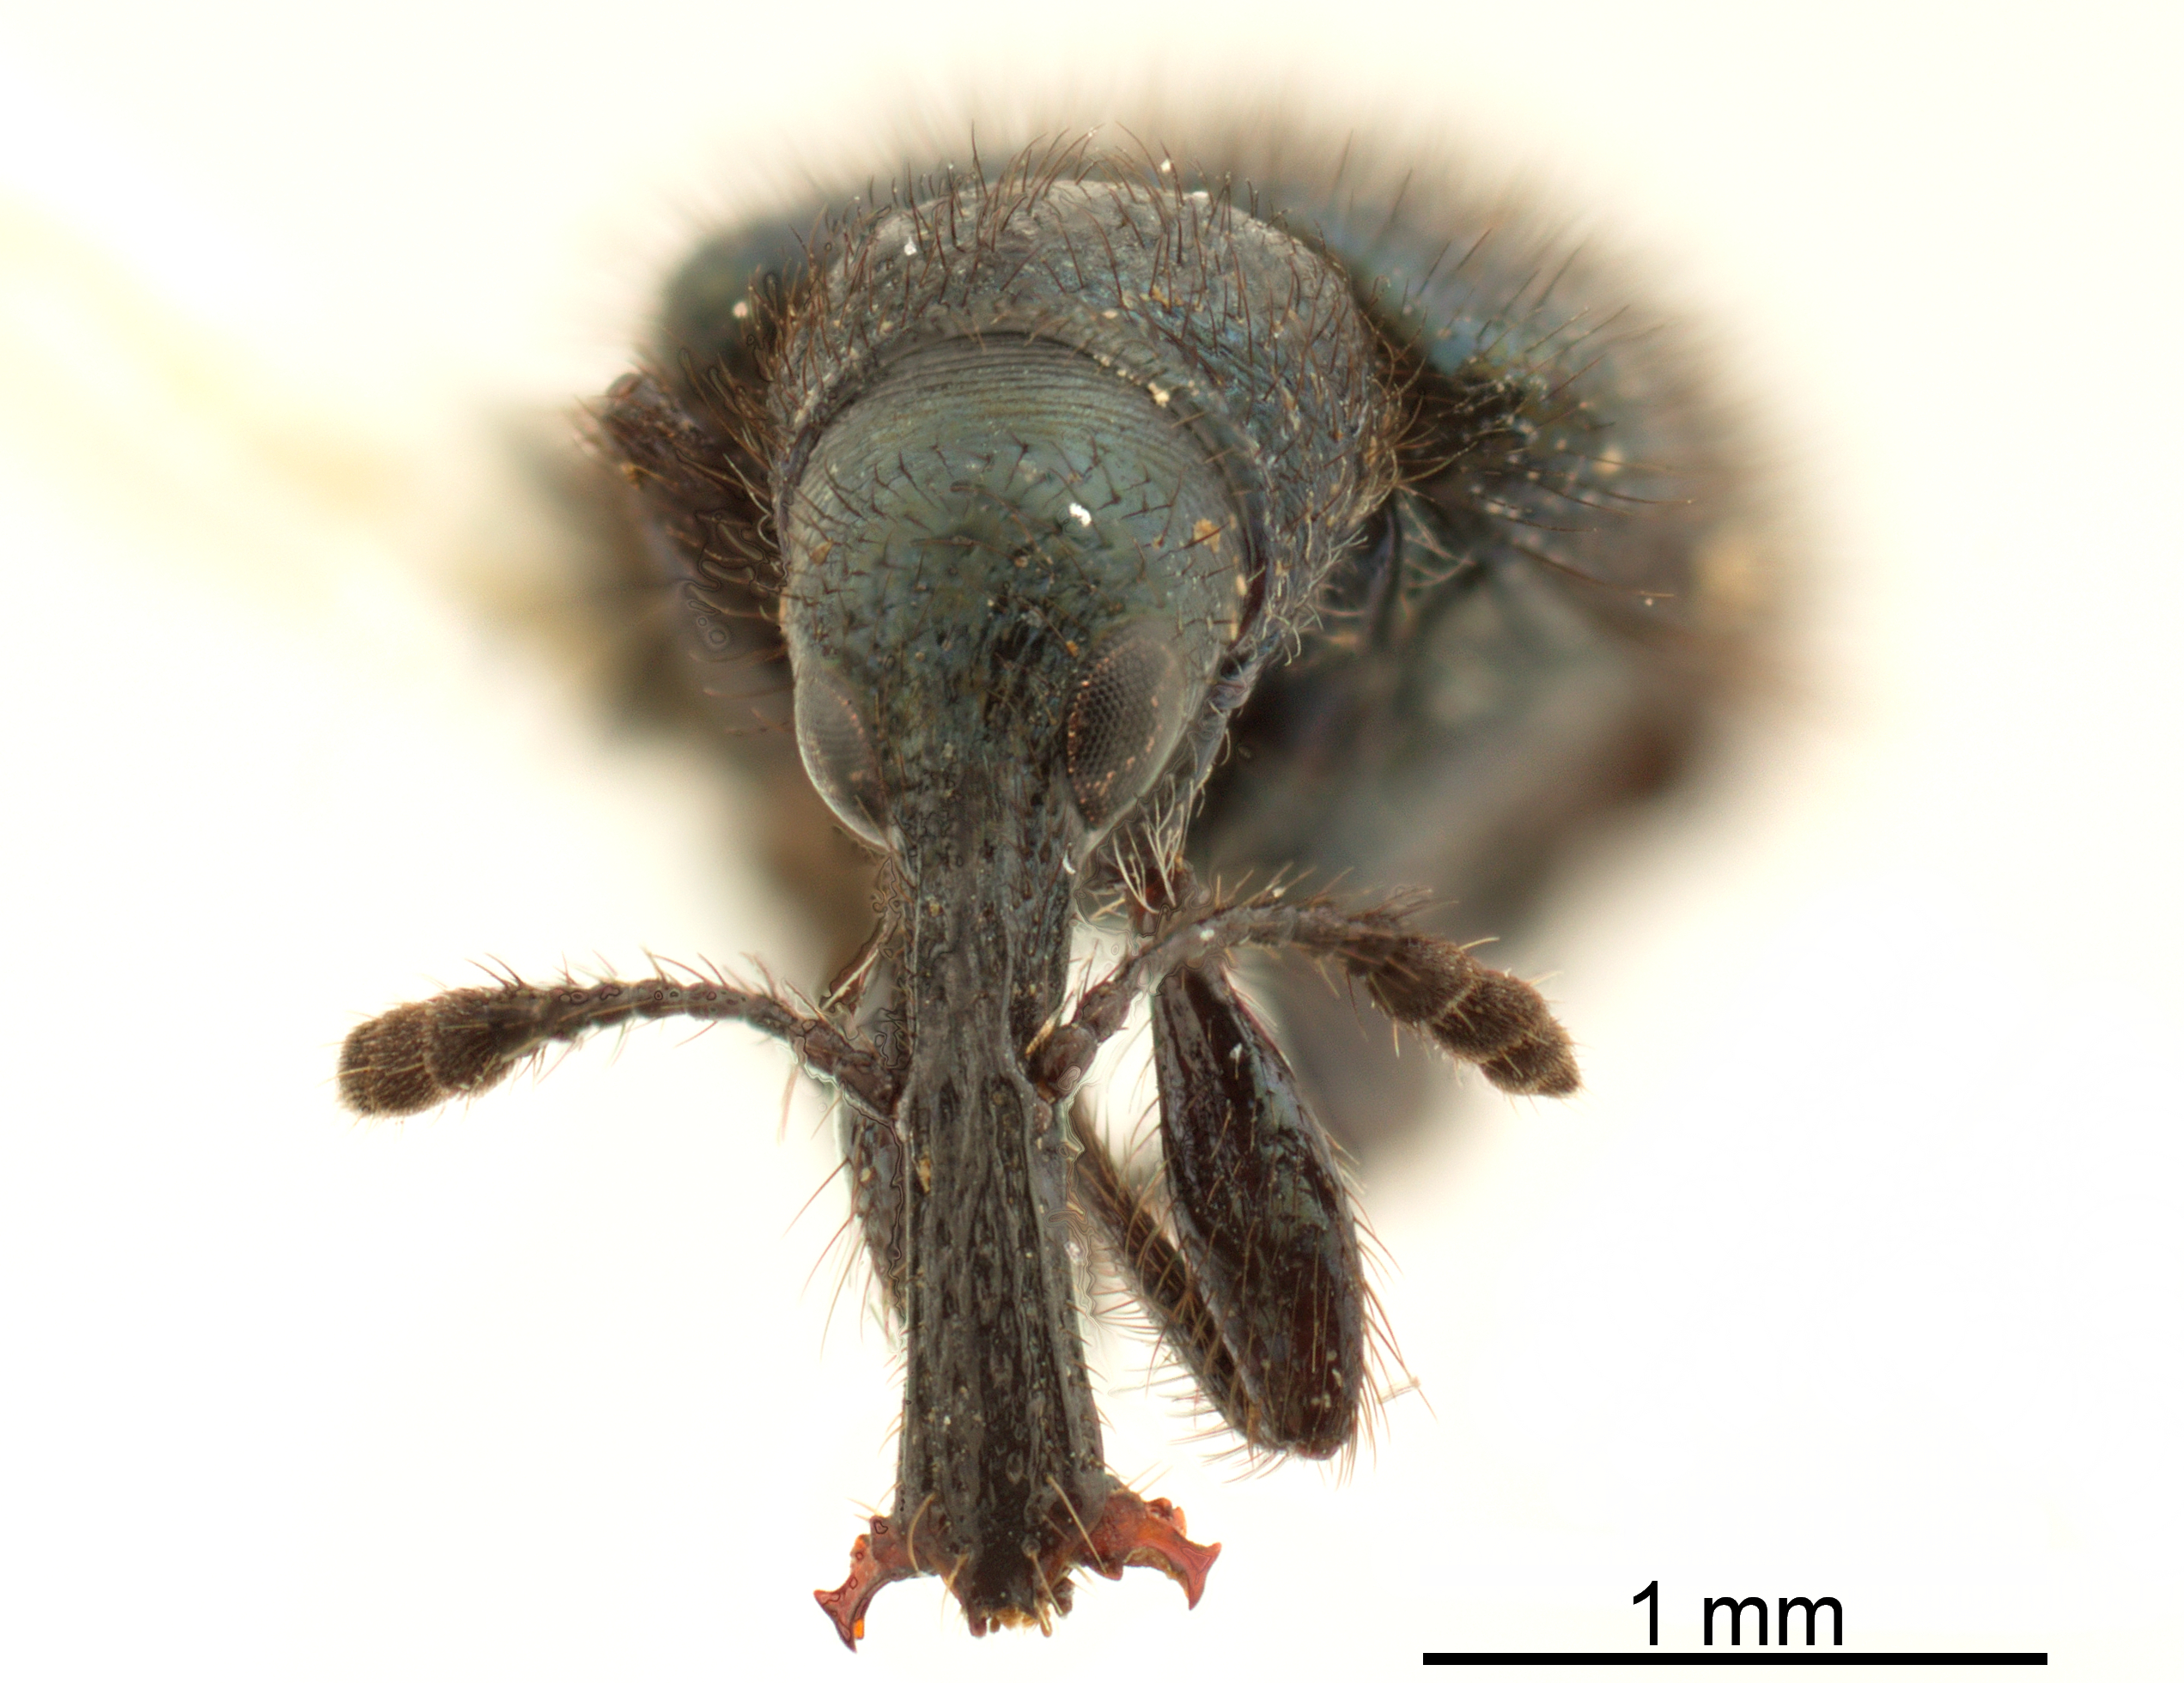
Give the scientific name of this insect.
Involvulus hirtus
